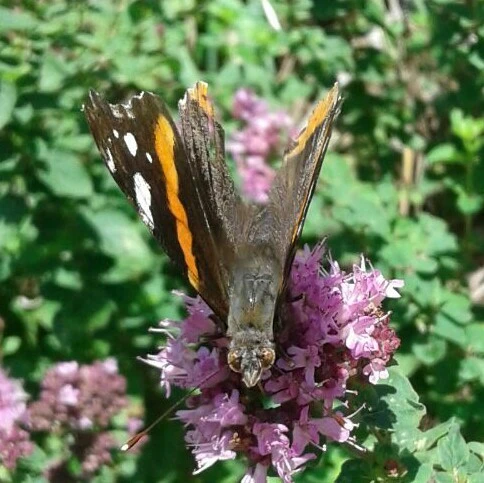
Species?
Vanessa atalanta
